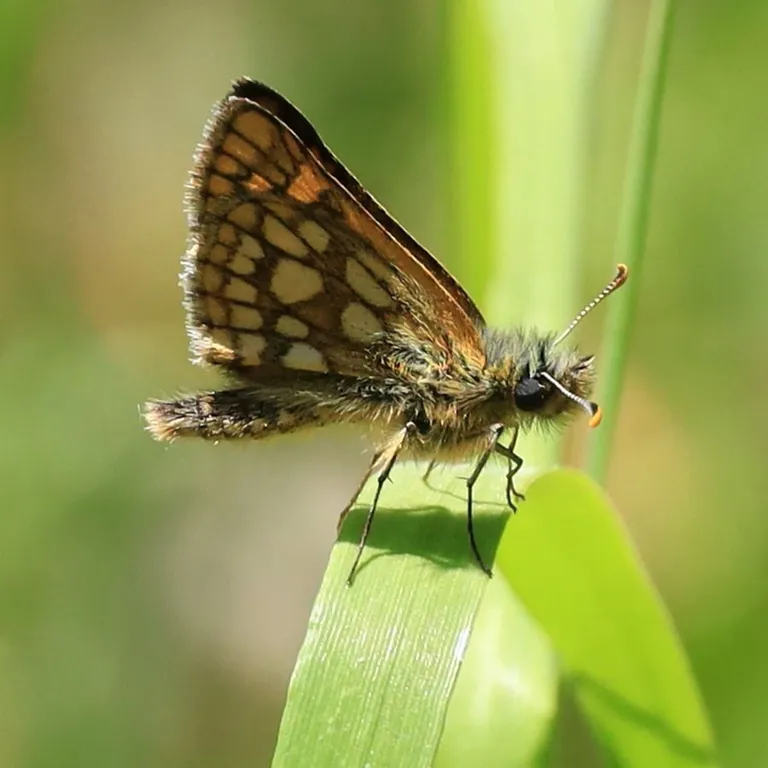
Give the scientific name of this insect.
Carterocephalus palaemon
